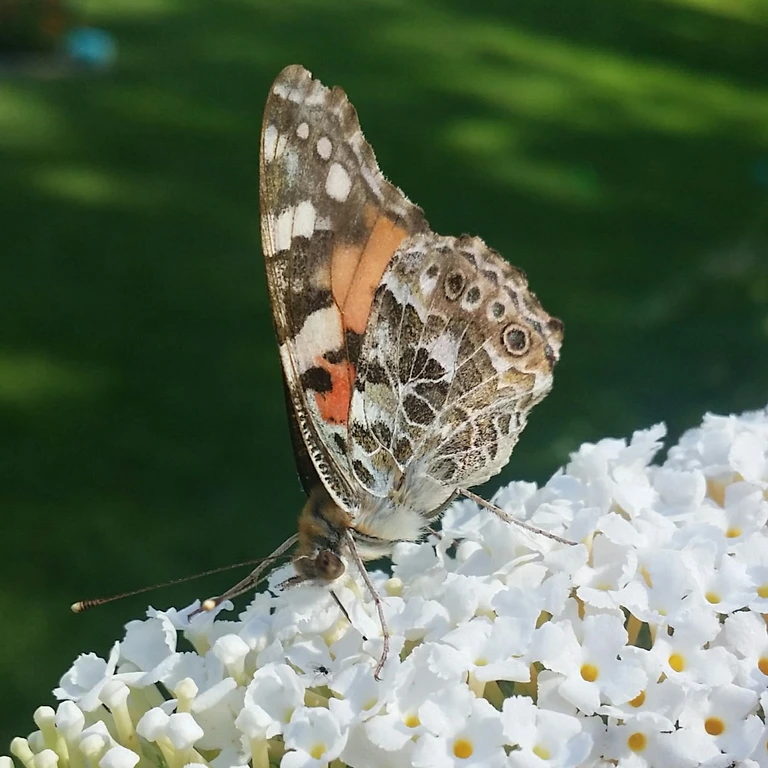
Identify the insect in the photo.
Vanessa cardui
